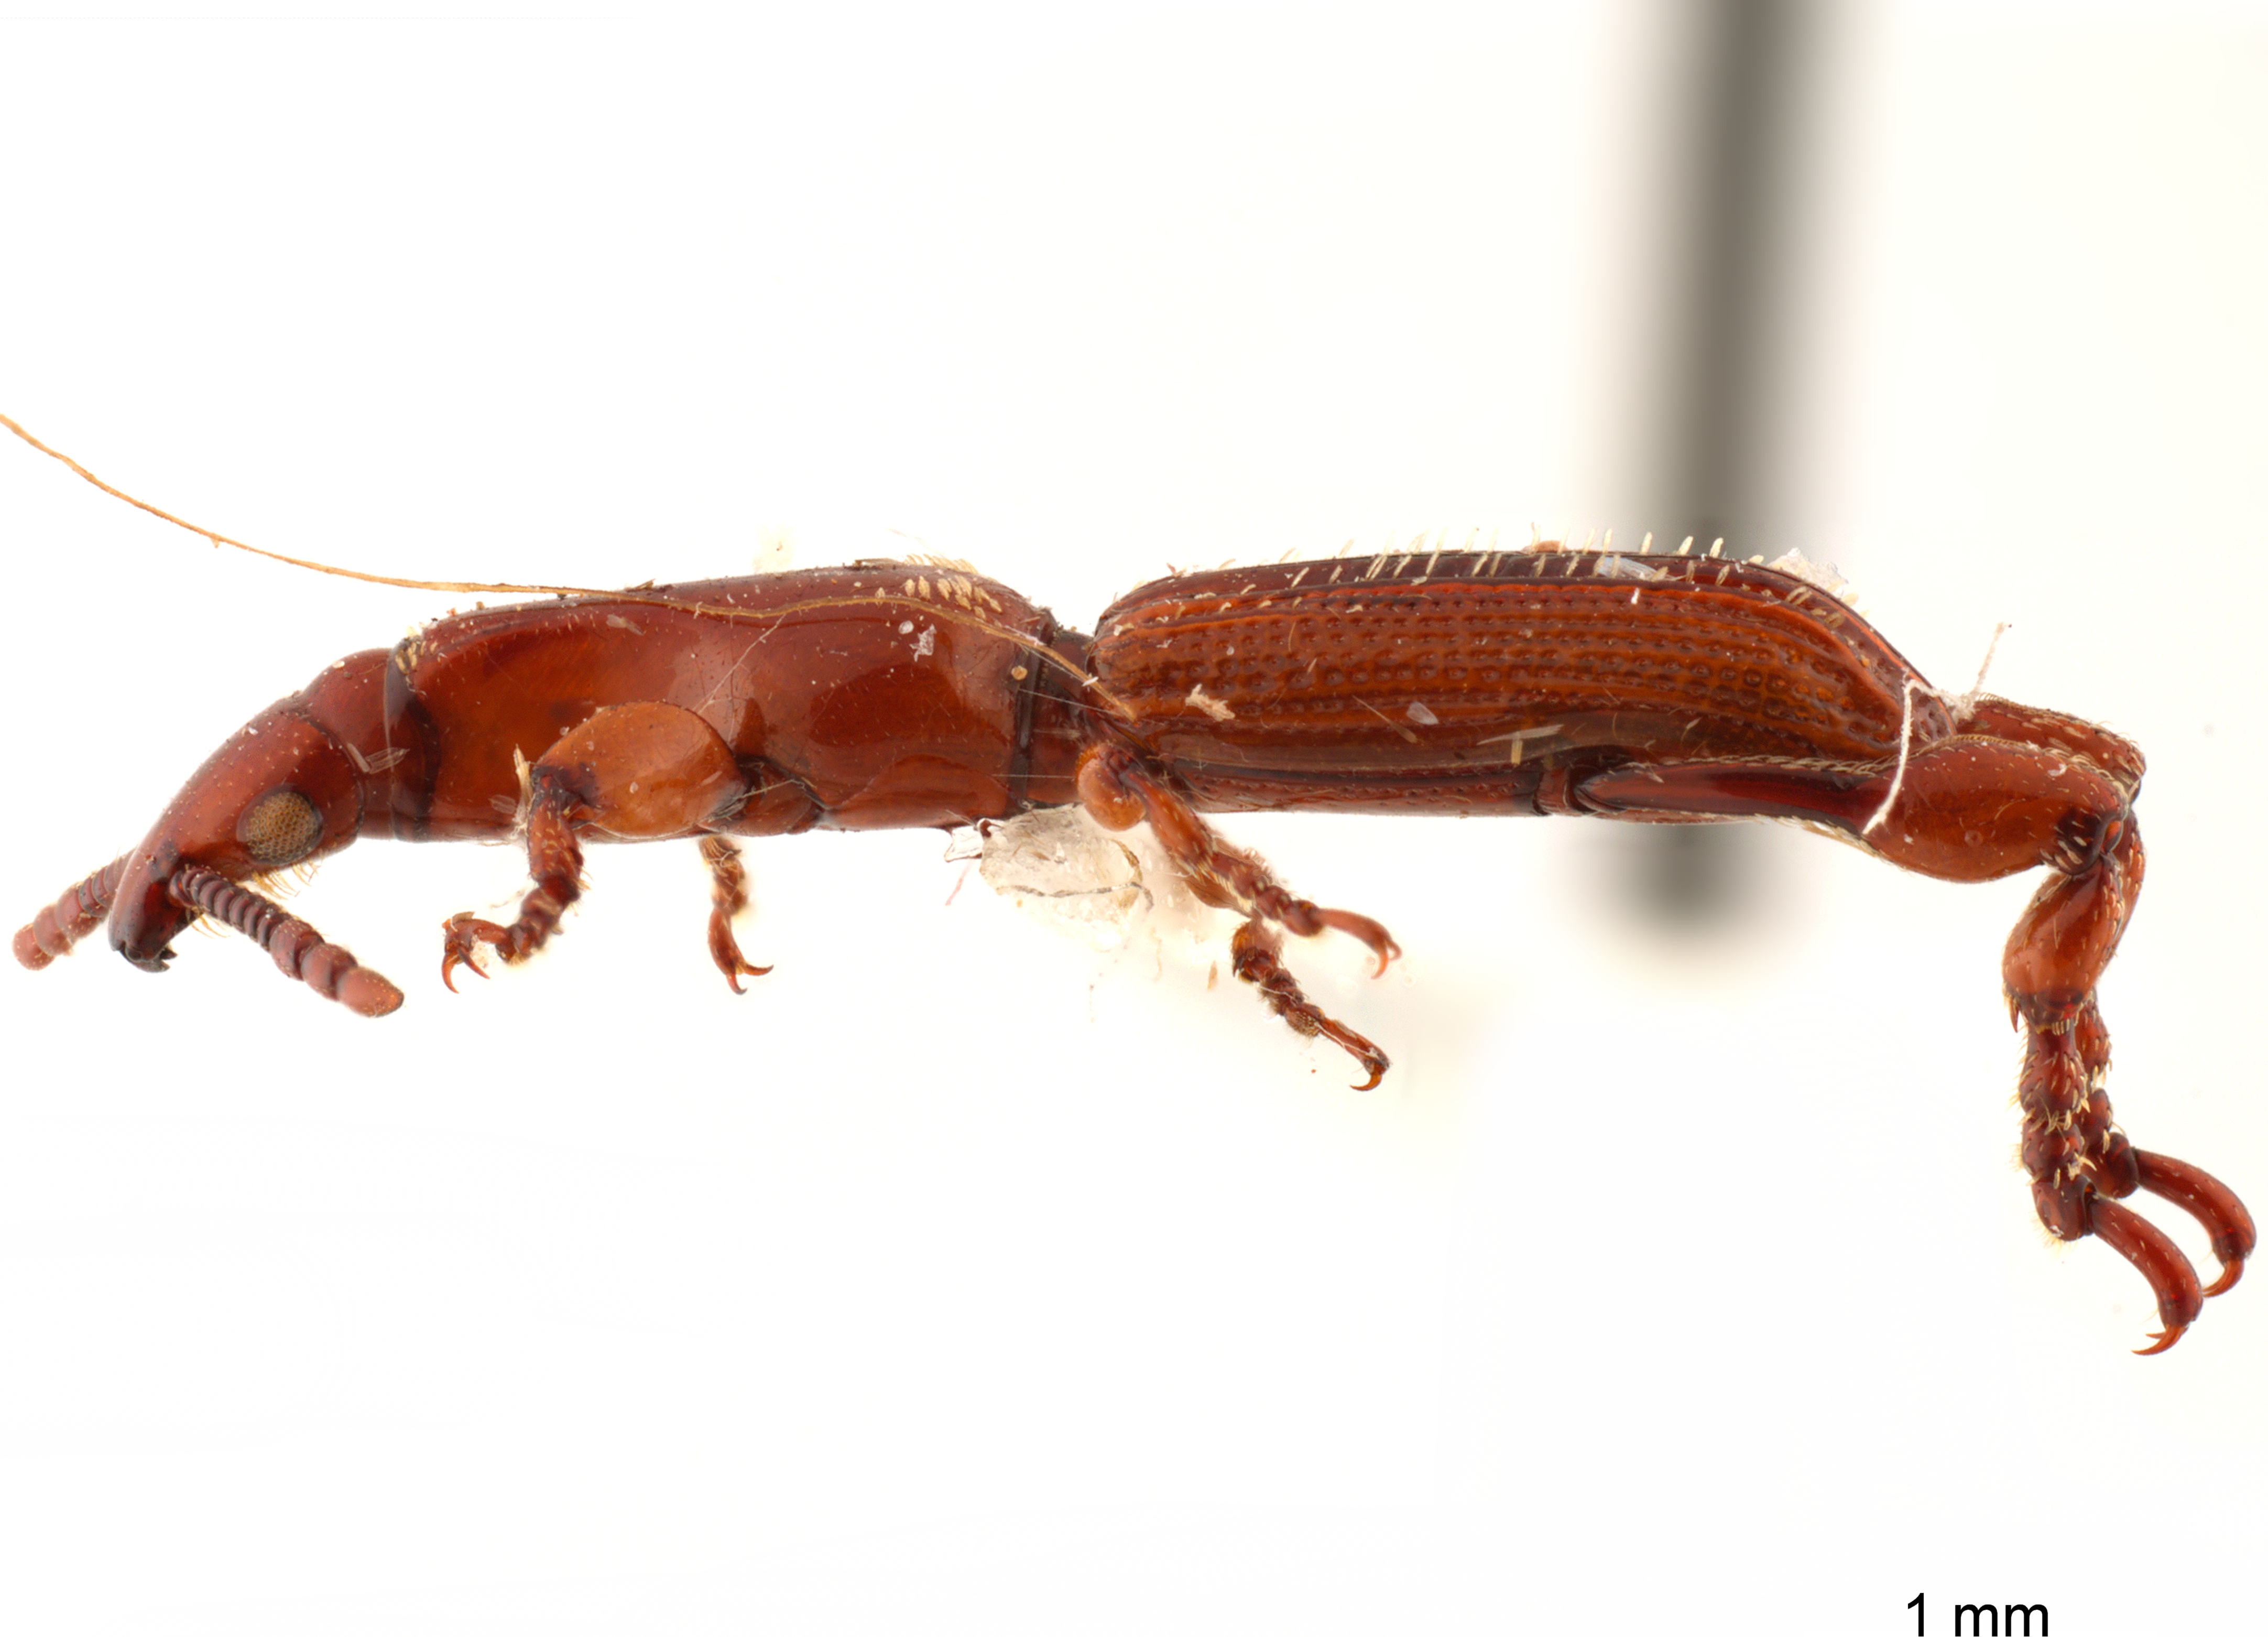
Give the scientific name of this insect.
Schizoadidactus napaeus
